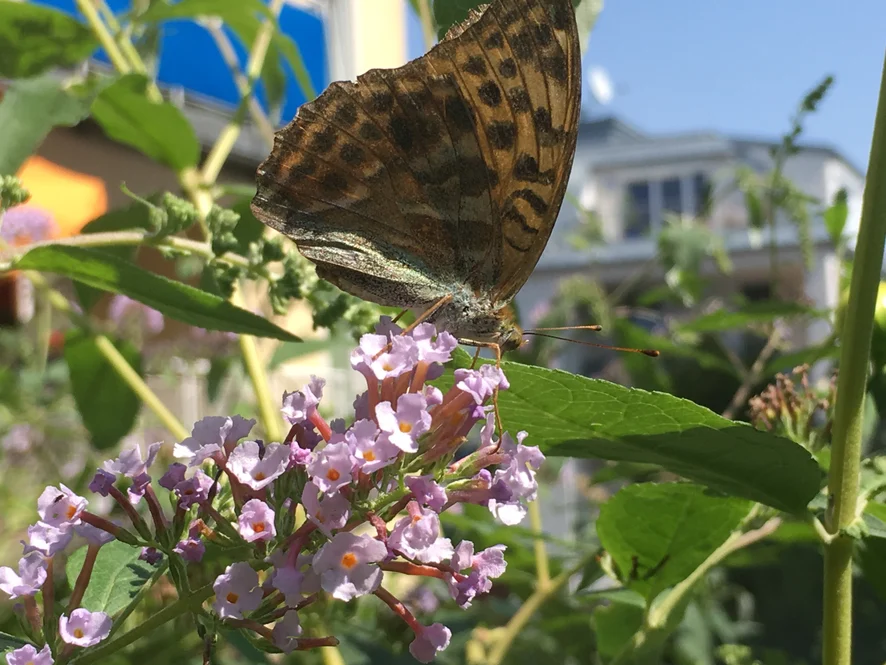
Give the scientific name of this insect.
Argynnis paphia
